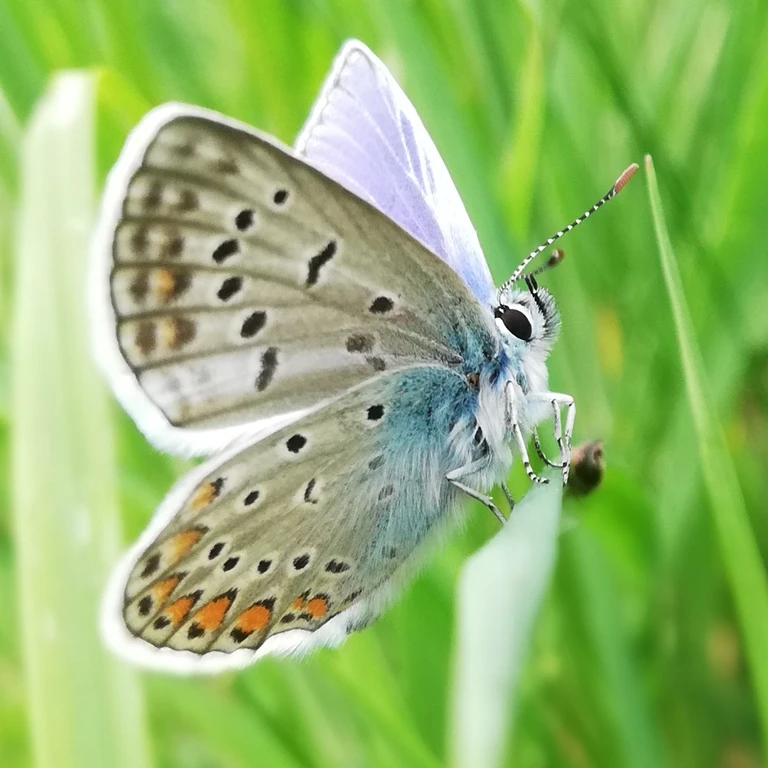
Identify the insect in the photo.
Polyommatus icarus
